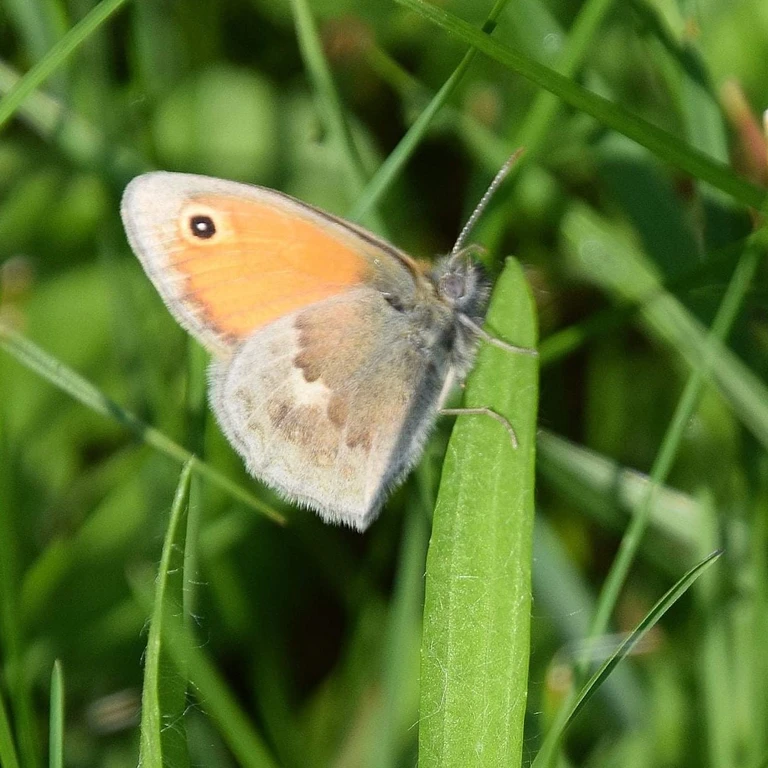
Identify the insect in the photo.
Coenonympha pamphilus
